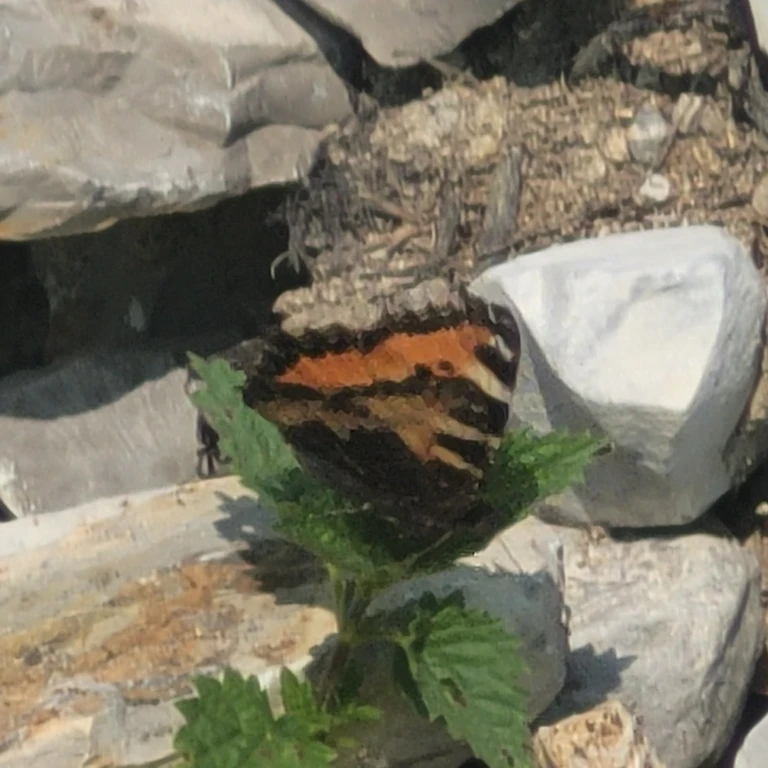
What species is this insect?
Aglais urticae
